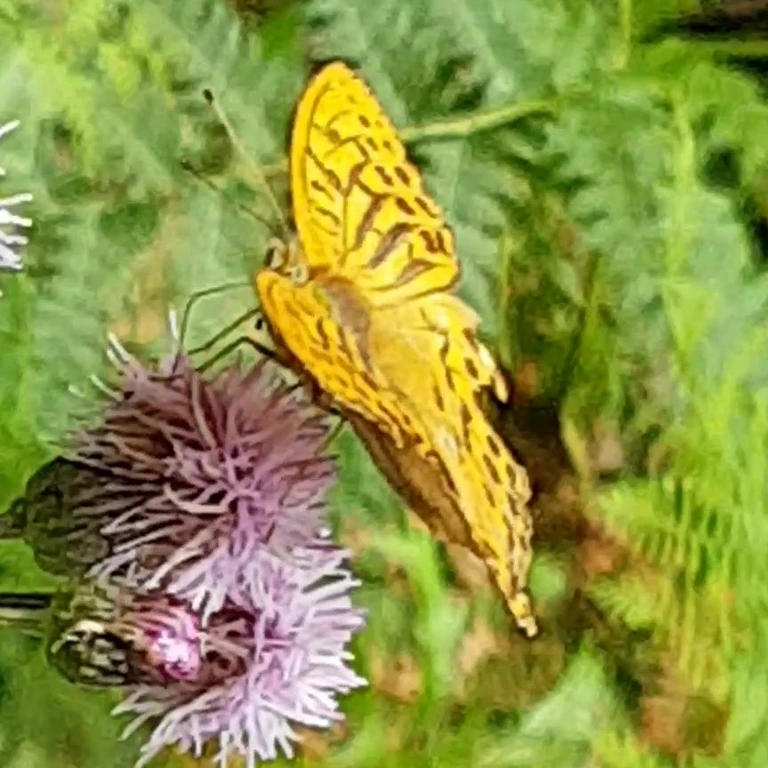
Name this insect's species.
Argynnis paphia
